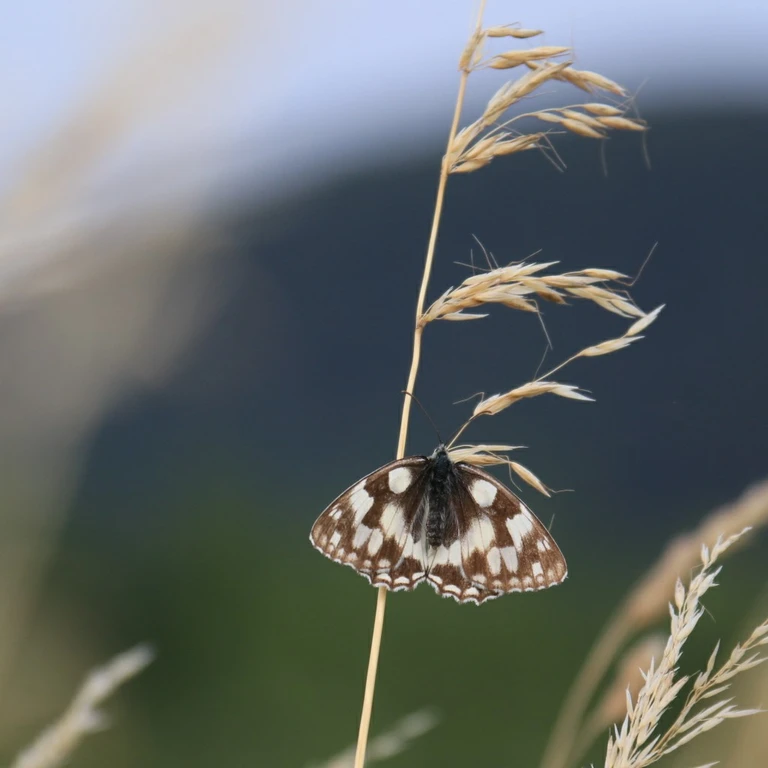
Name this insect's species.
Melanargia galathea
